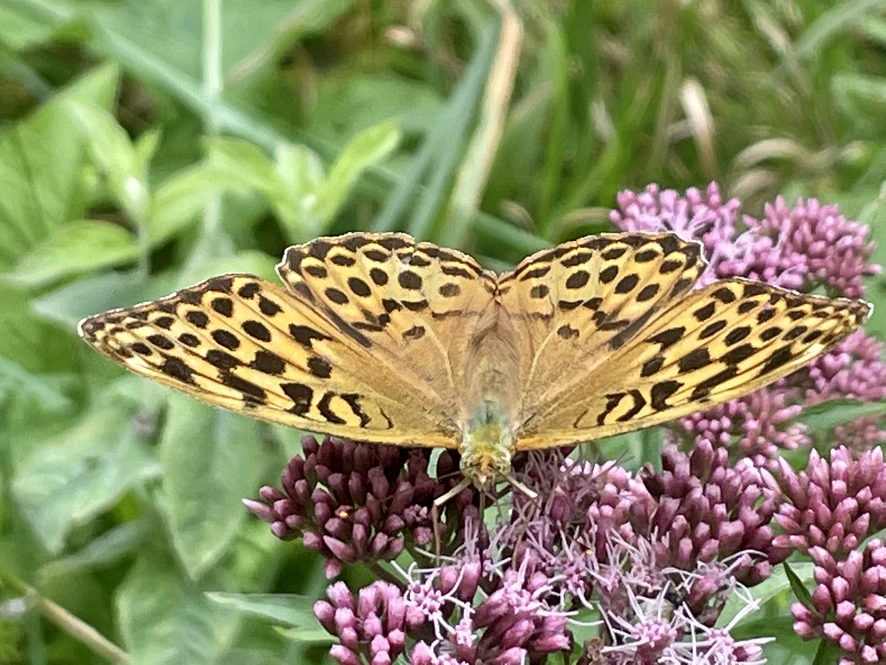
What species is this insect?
Argynnis paphia
